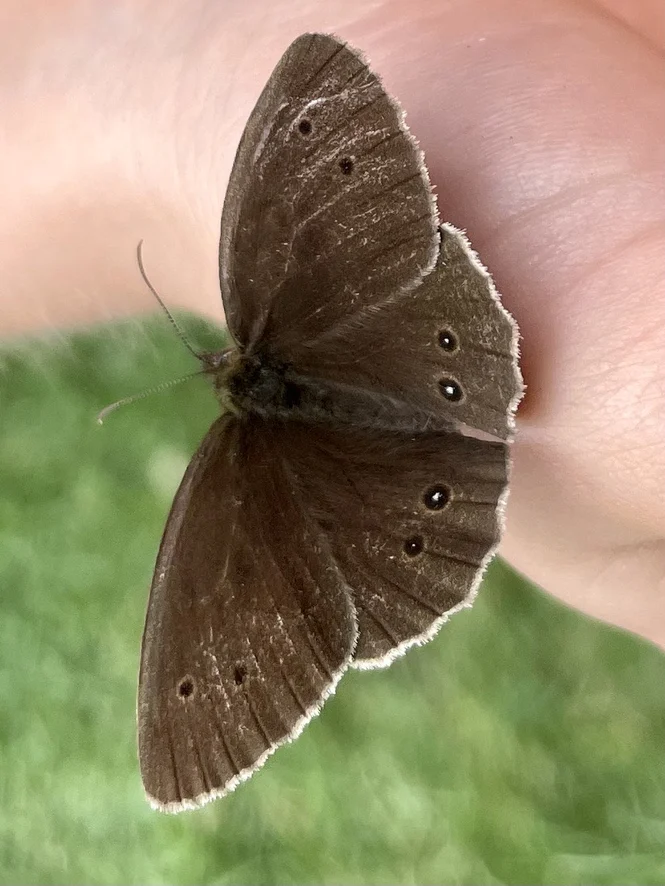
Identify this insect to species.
Aphantopus hyperantus
